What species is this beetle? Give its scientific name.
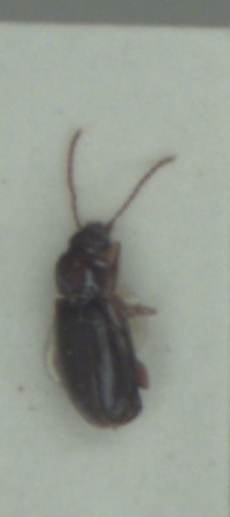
Trechus obtusus
